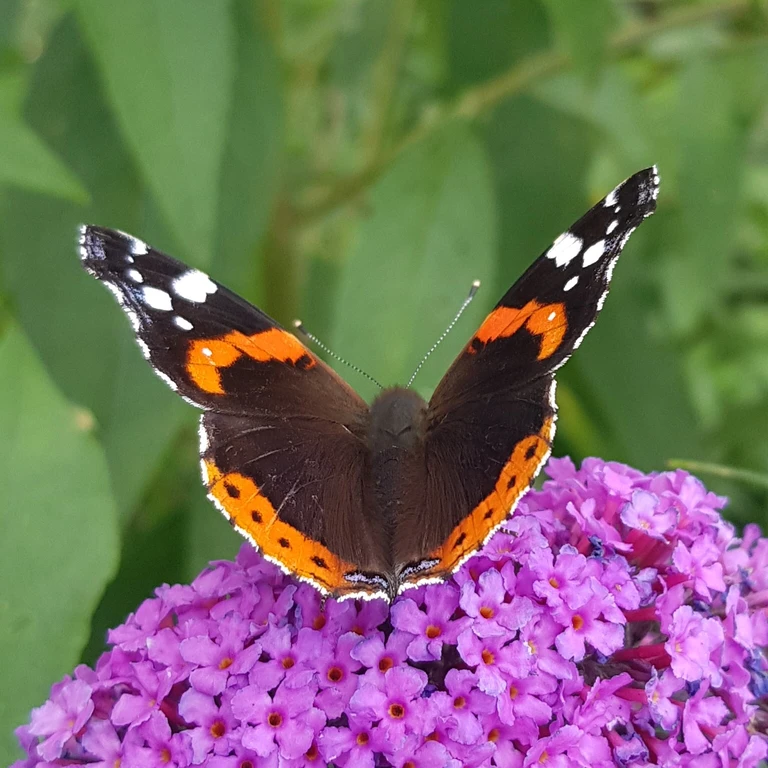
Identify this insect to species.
Vanessa atalanta
